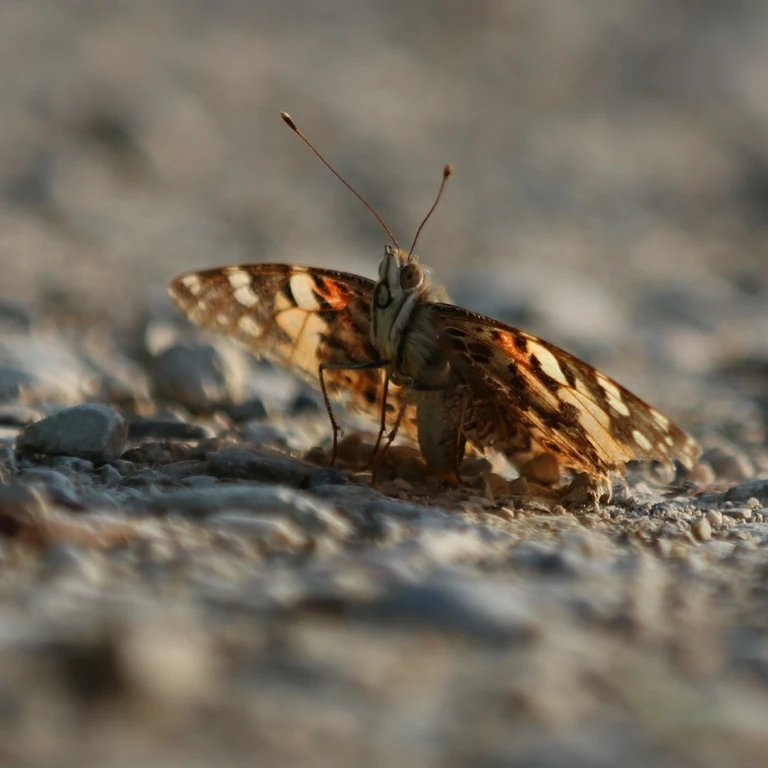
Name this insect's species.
Vanessa cardui
